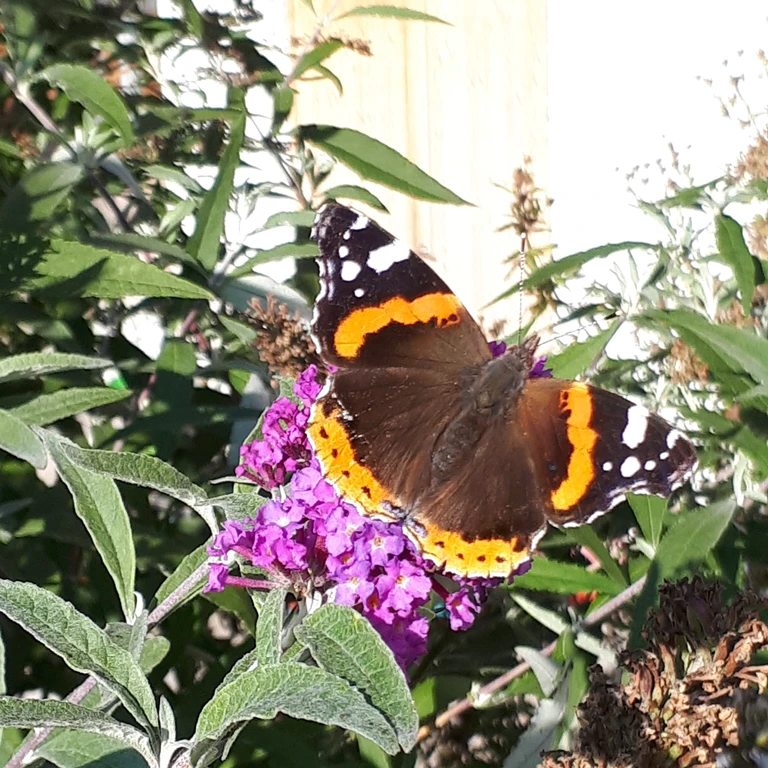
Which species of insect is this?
Vanessa atalanta
